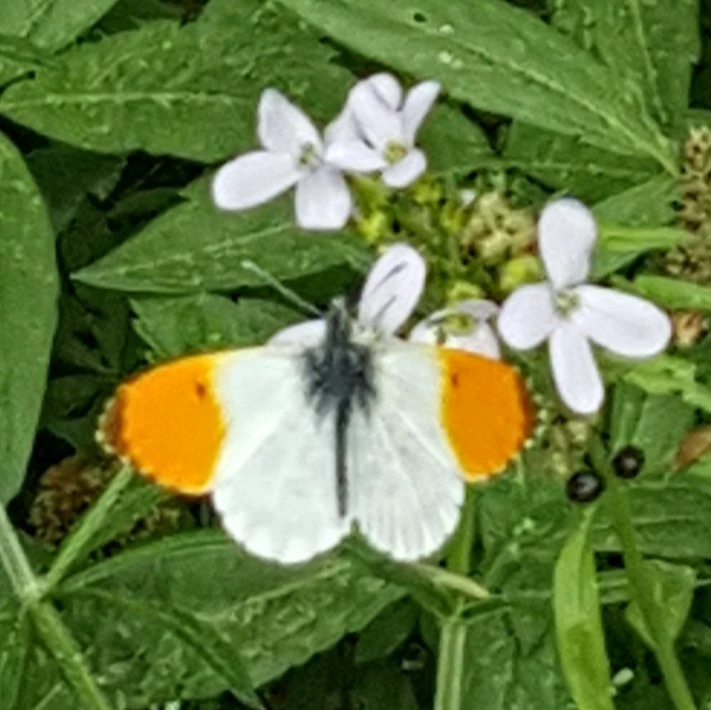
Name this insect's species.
Anthocharis cardamines
